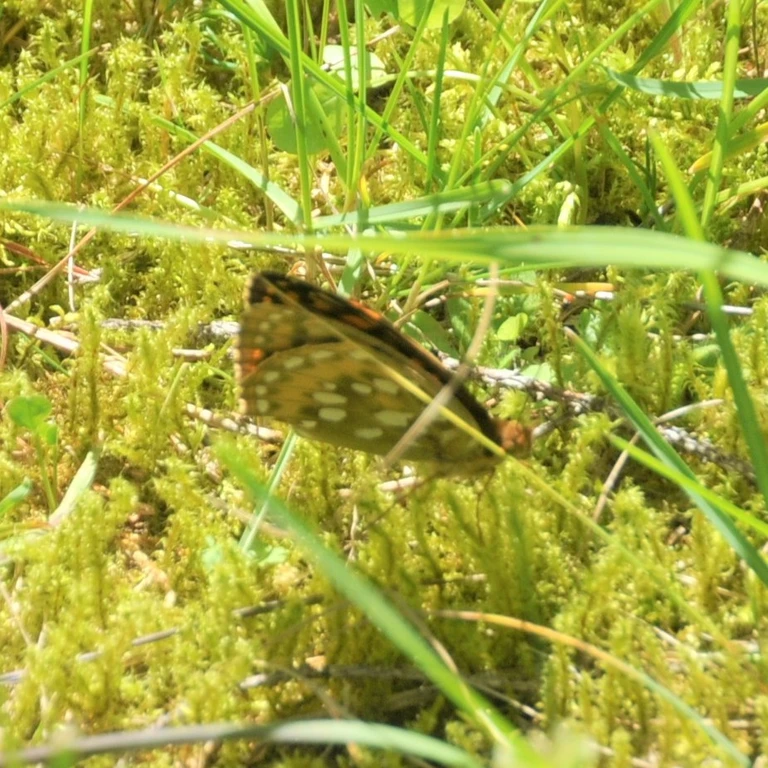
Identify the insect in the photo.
Speyeria aglaja
